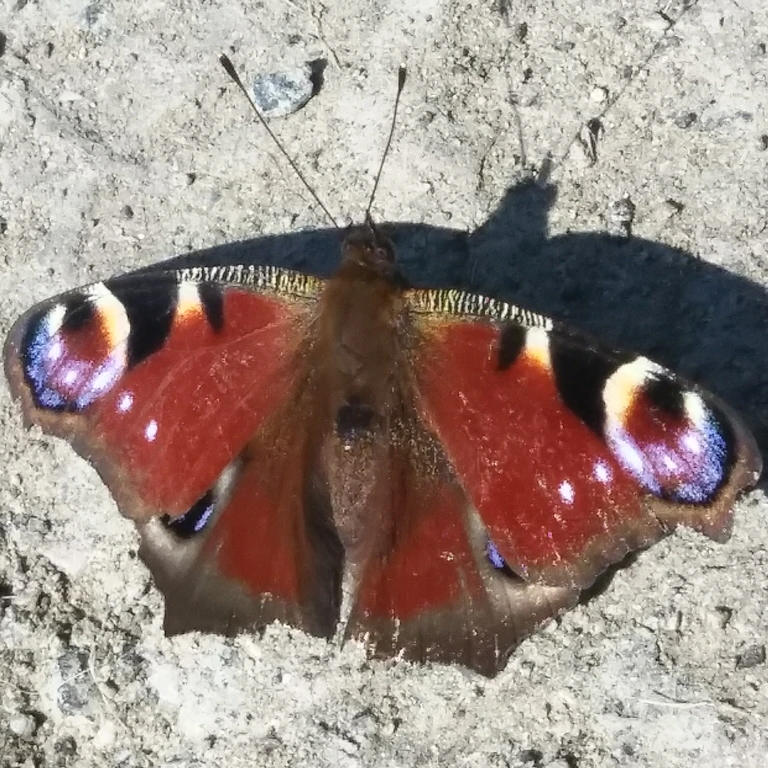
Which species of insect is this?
Aglais io
